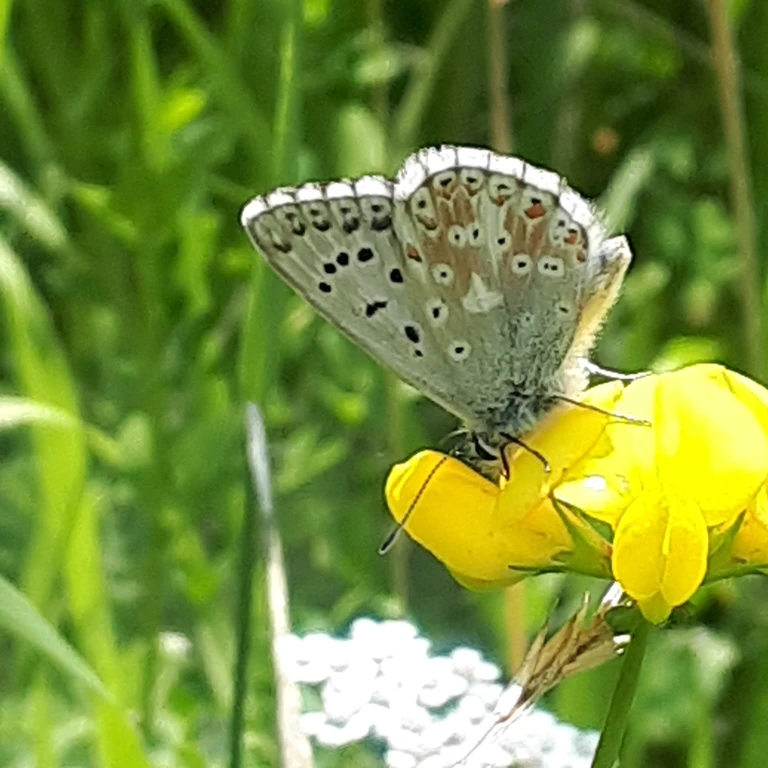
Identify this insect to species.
Lysandra coridon
